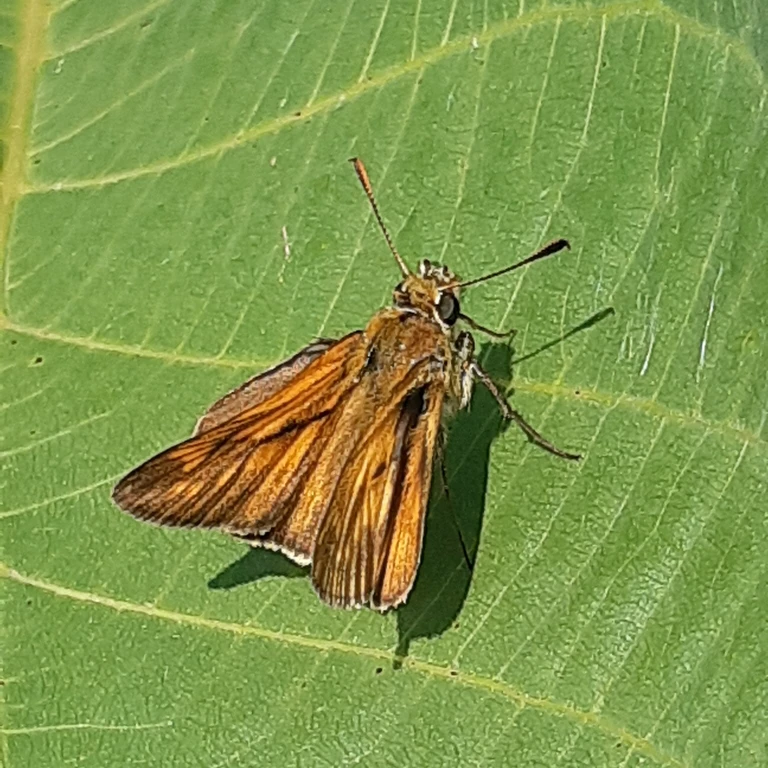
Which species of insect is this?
Ochlodes sylvanus (also Ochlodes venata)
